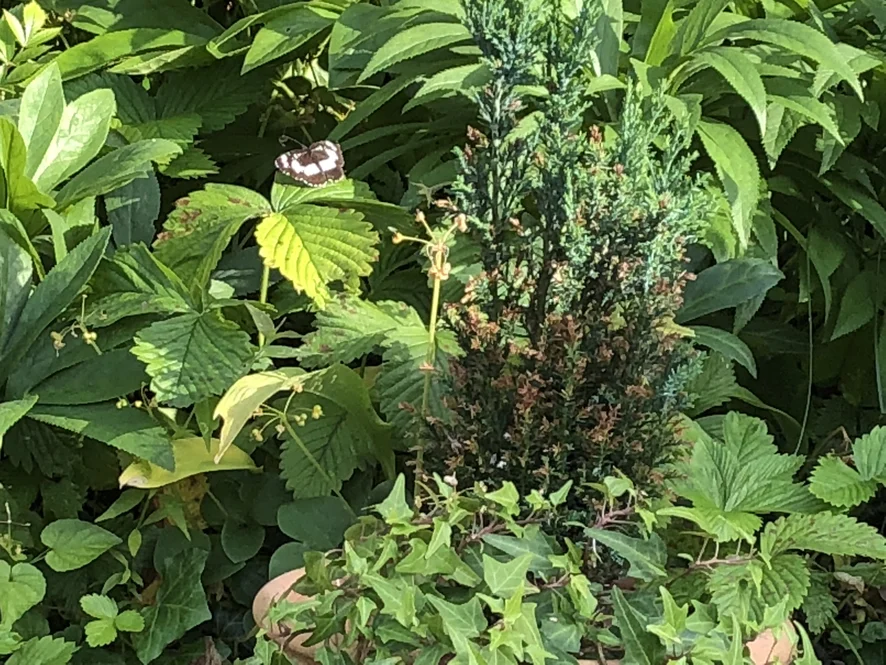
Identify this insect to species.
Neptis rivularis
